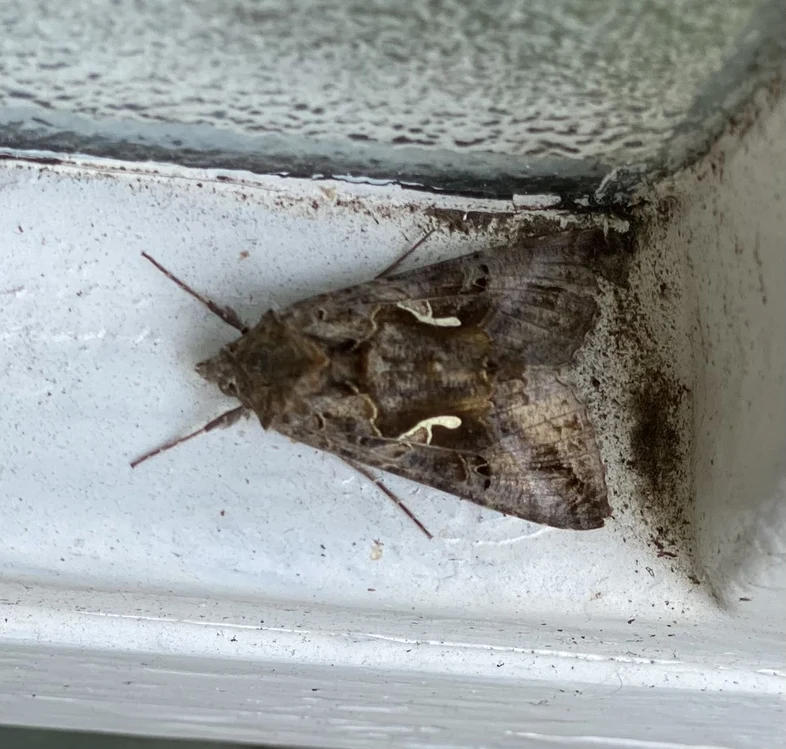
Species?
Autographa gamma
